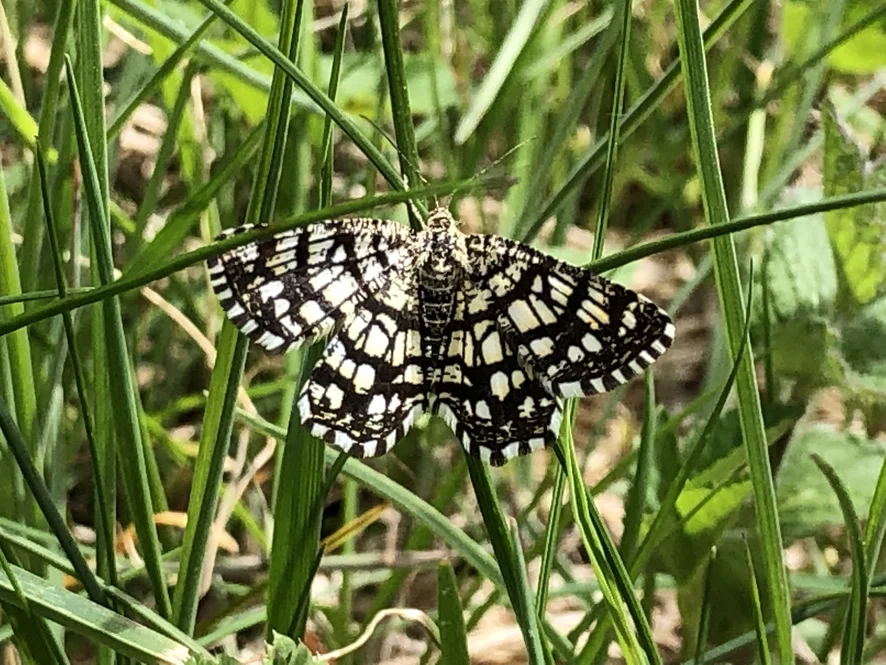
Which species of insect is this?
Chiasmia clathrata
